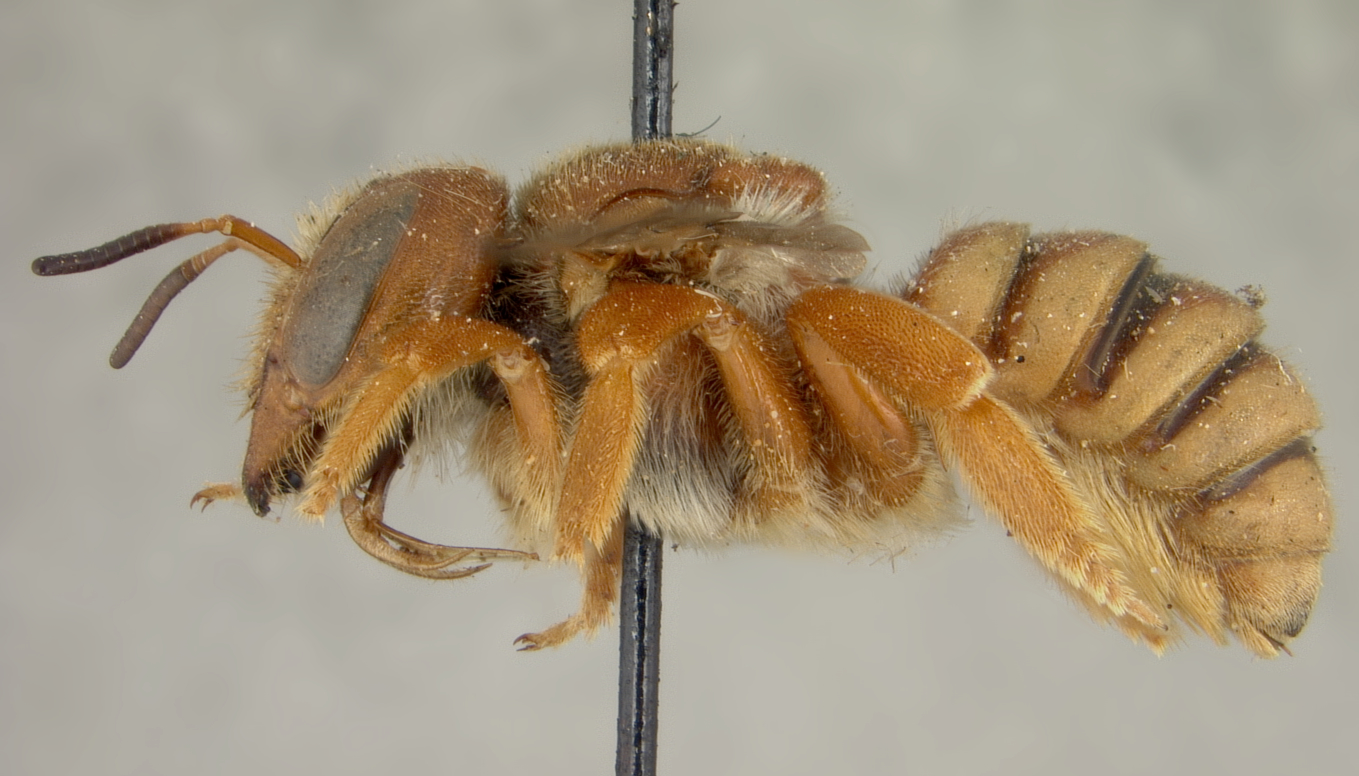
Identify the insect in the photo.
Heteranthidium cordaticeps
